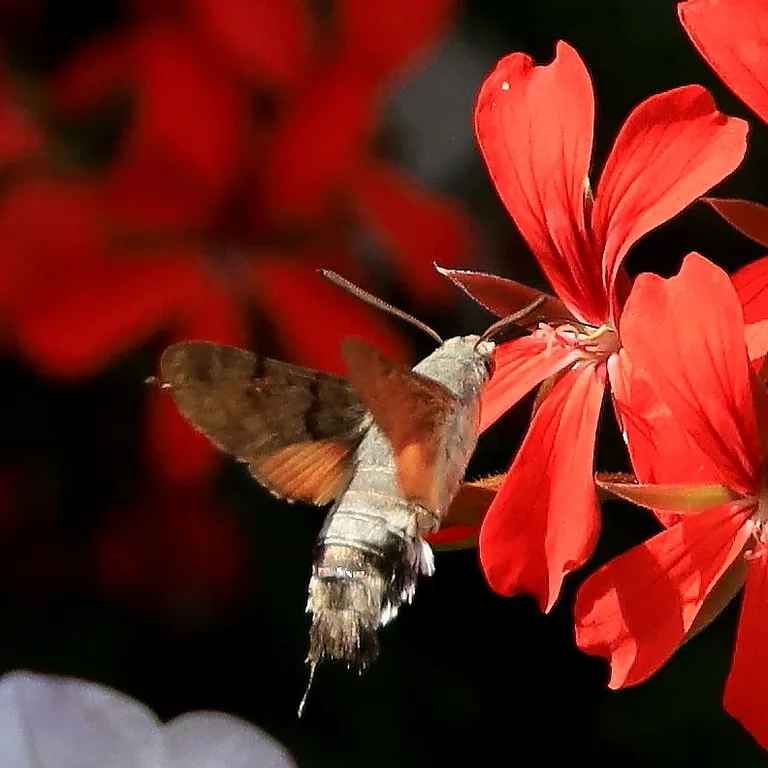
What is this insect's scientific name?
Macroglossum stellatarum
